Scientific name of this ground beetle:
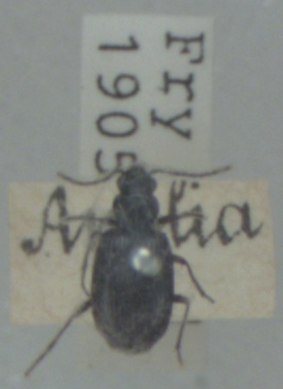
Bembidion punctulatum
